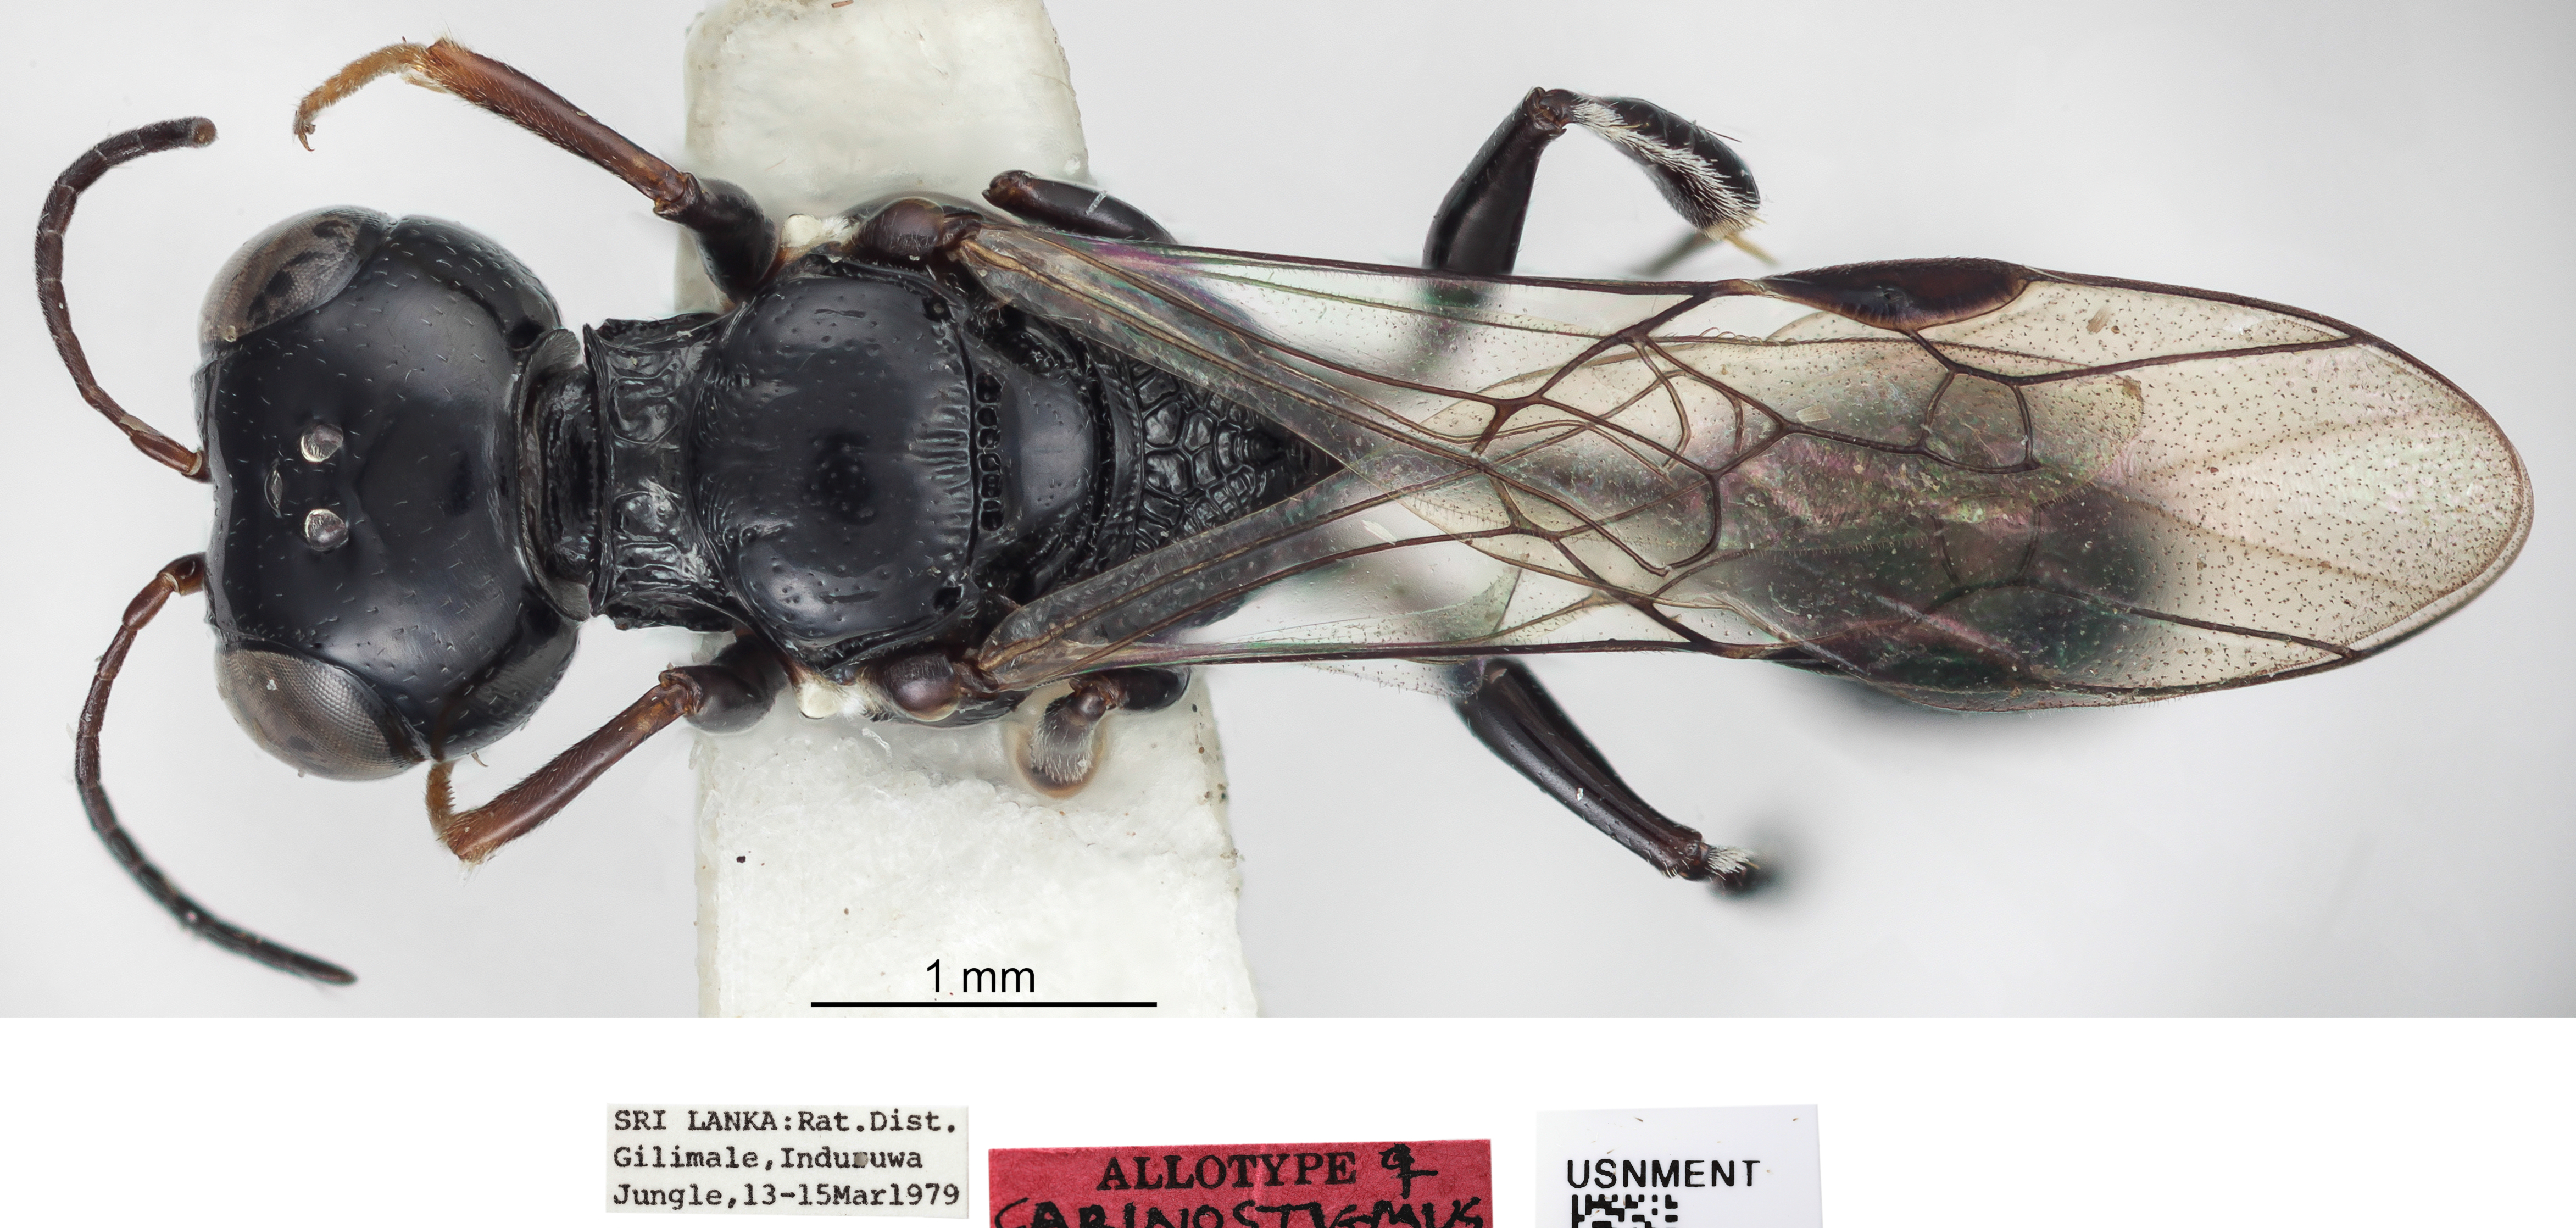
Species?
Carinostigmus griphus
